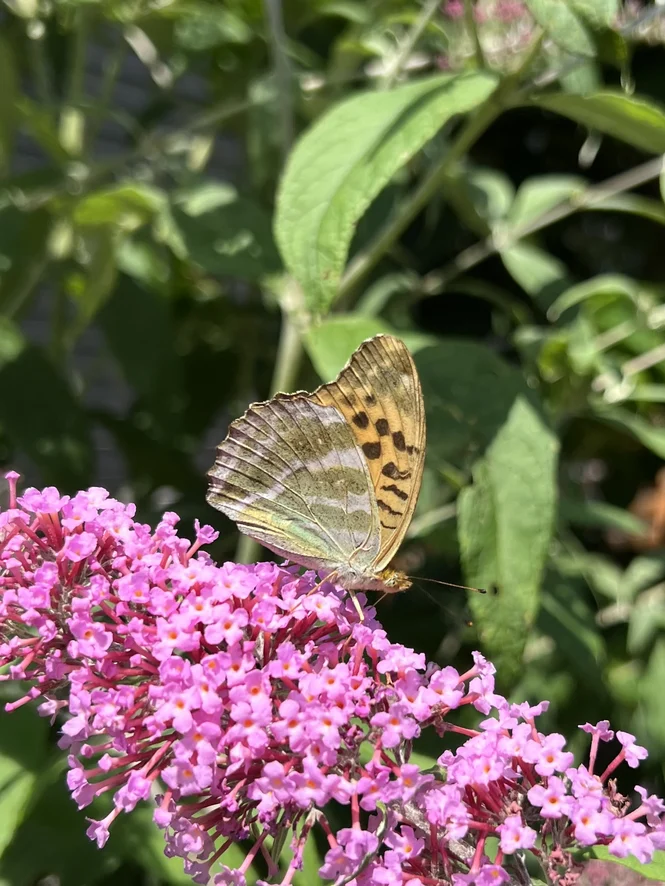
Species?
Argynnis paphia
